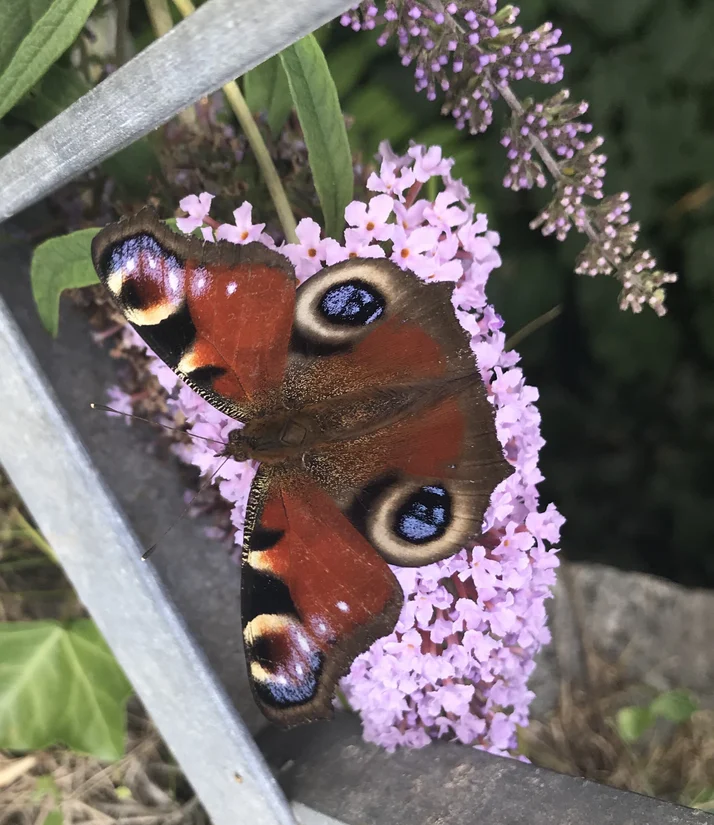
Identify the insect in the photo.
Aglais io
